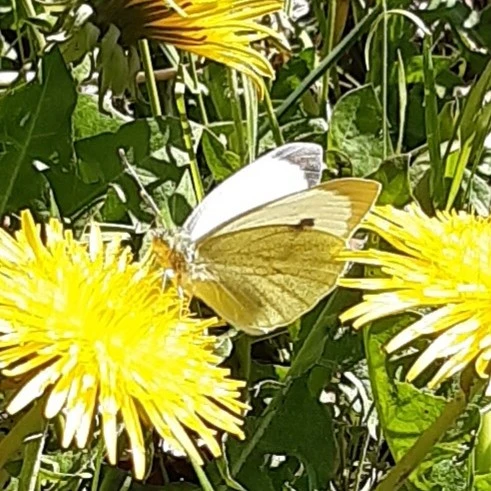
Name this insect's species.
Pieris brassicae
